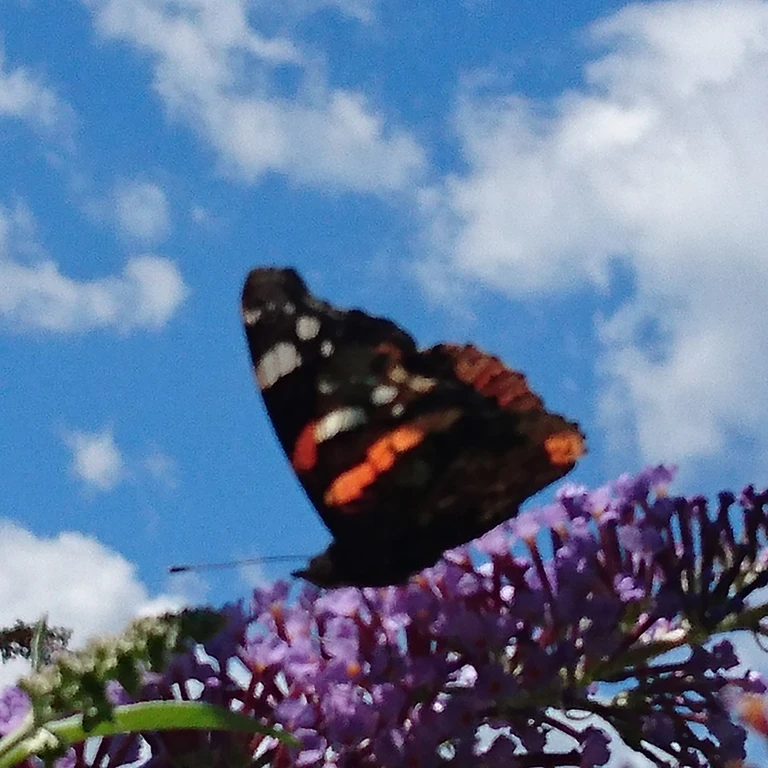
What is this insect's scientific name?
Vanessa atalanta
